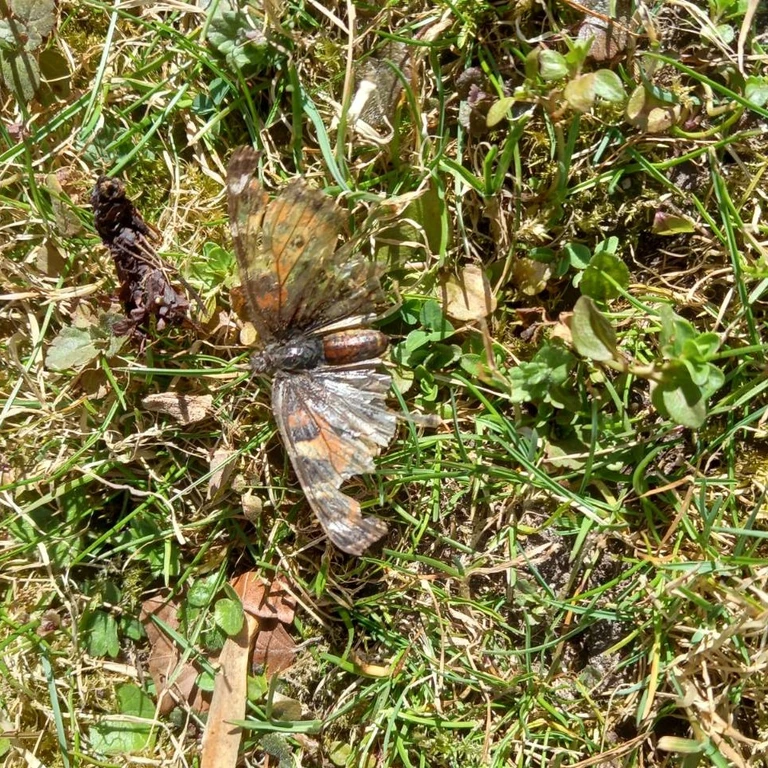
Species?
Aglais urticae
